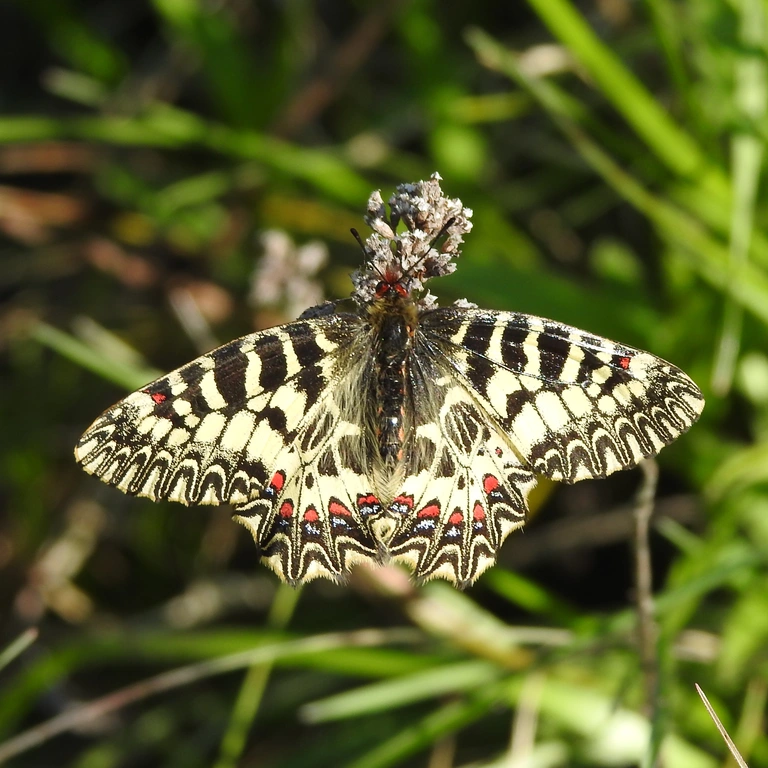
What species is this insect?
Zerynthia polyxena
